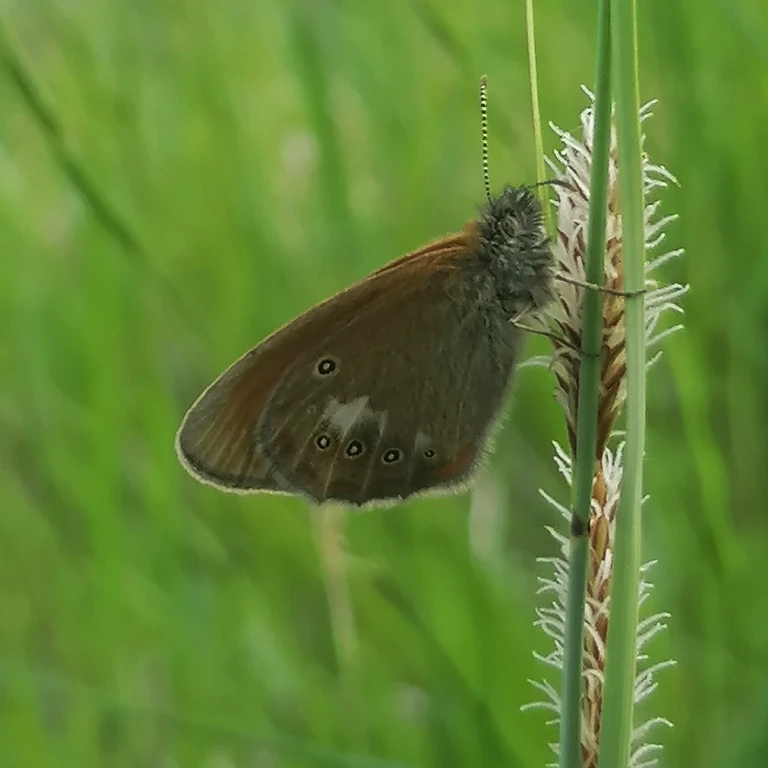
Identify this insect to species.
Coenonympha glycerion (also Coenonympha iphis)
